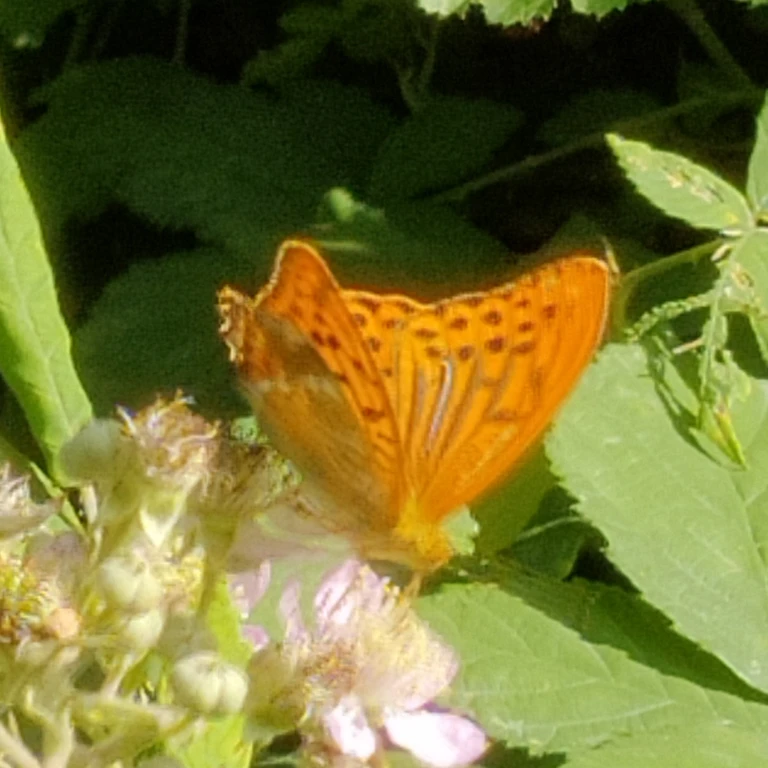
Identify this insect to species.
Argynnis paphia
